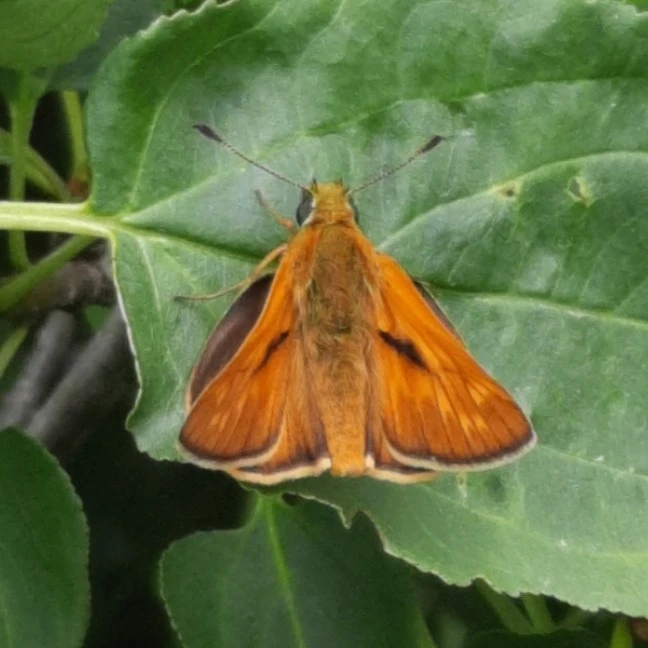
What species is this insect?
Ochlodes sylvanus (also Ochlodes venata)
